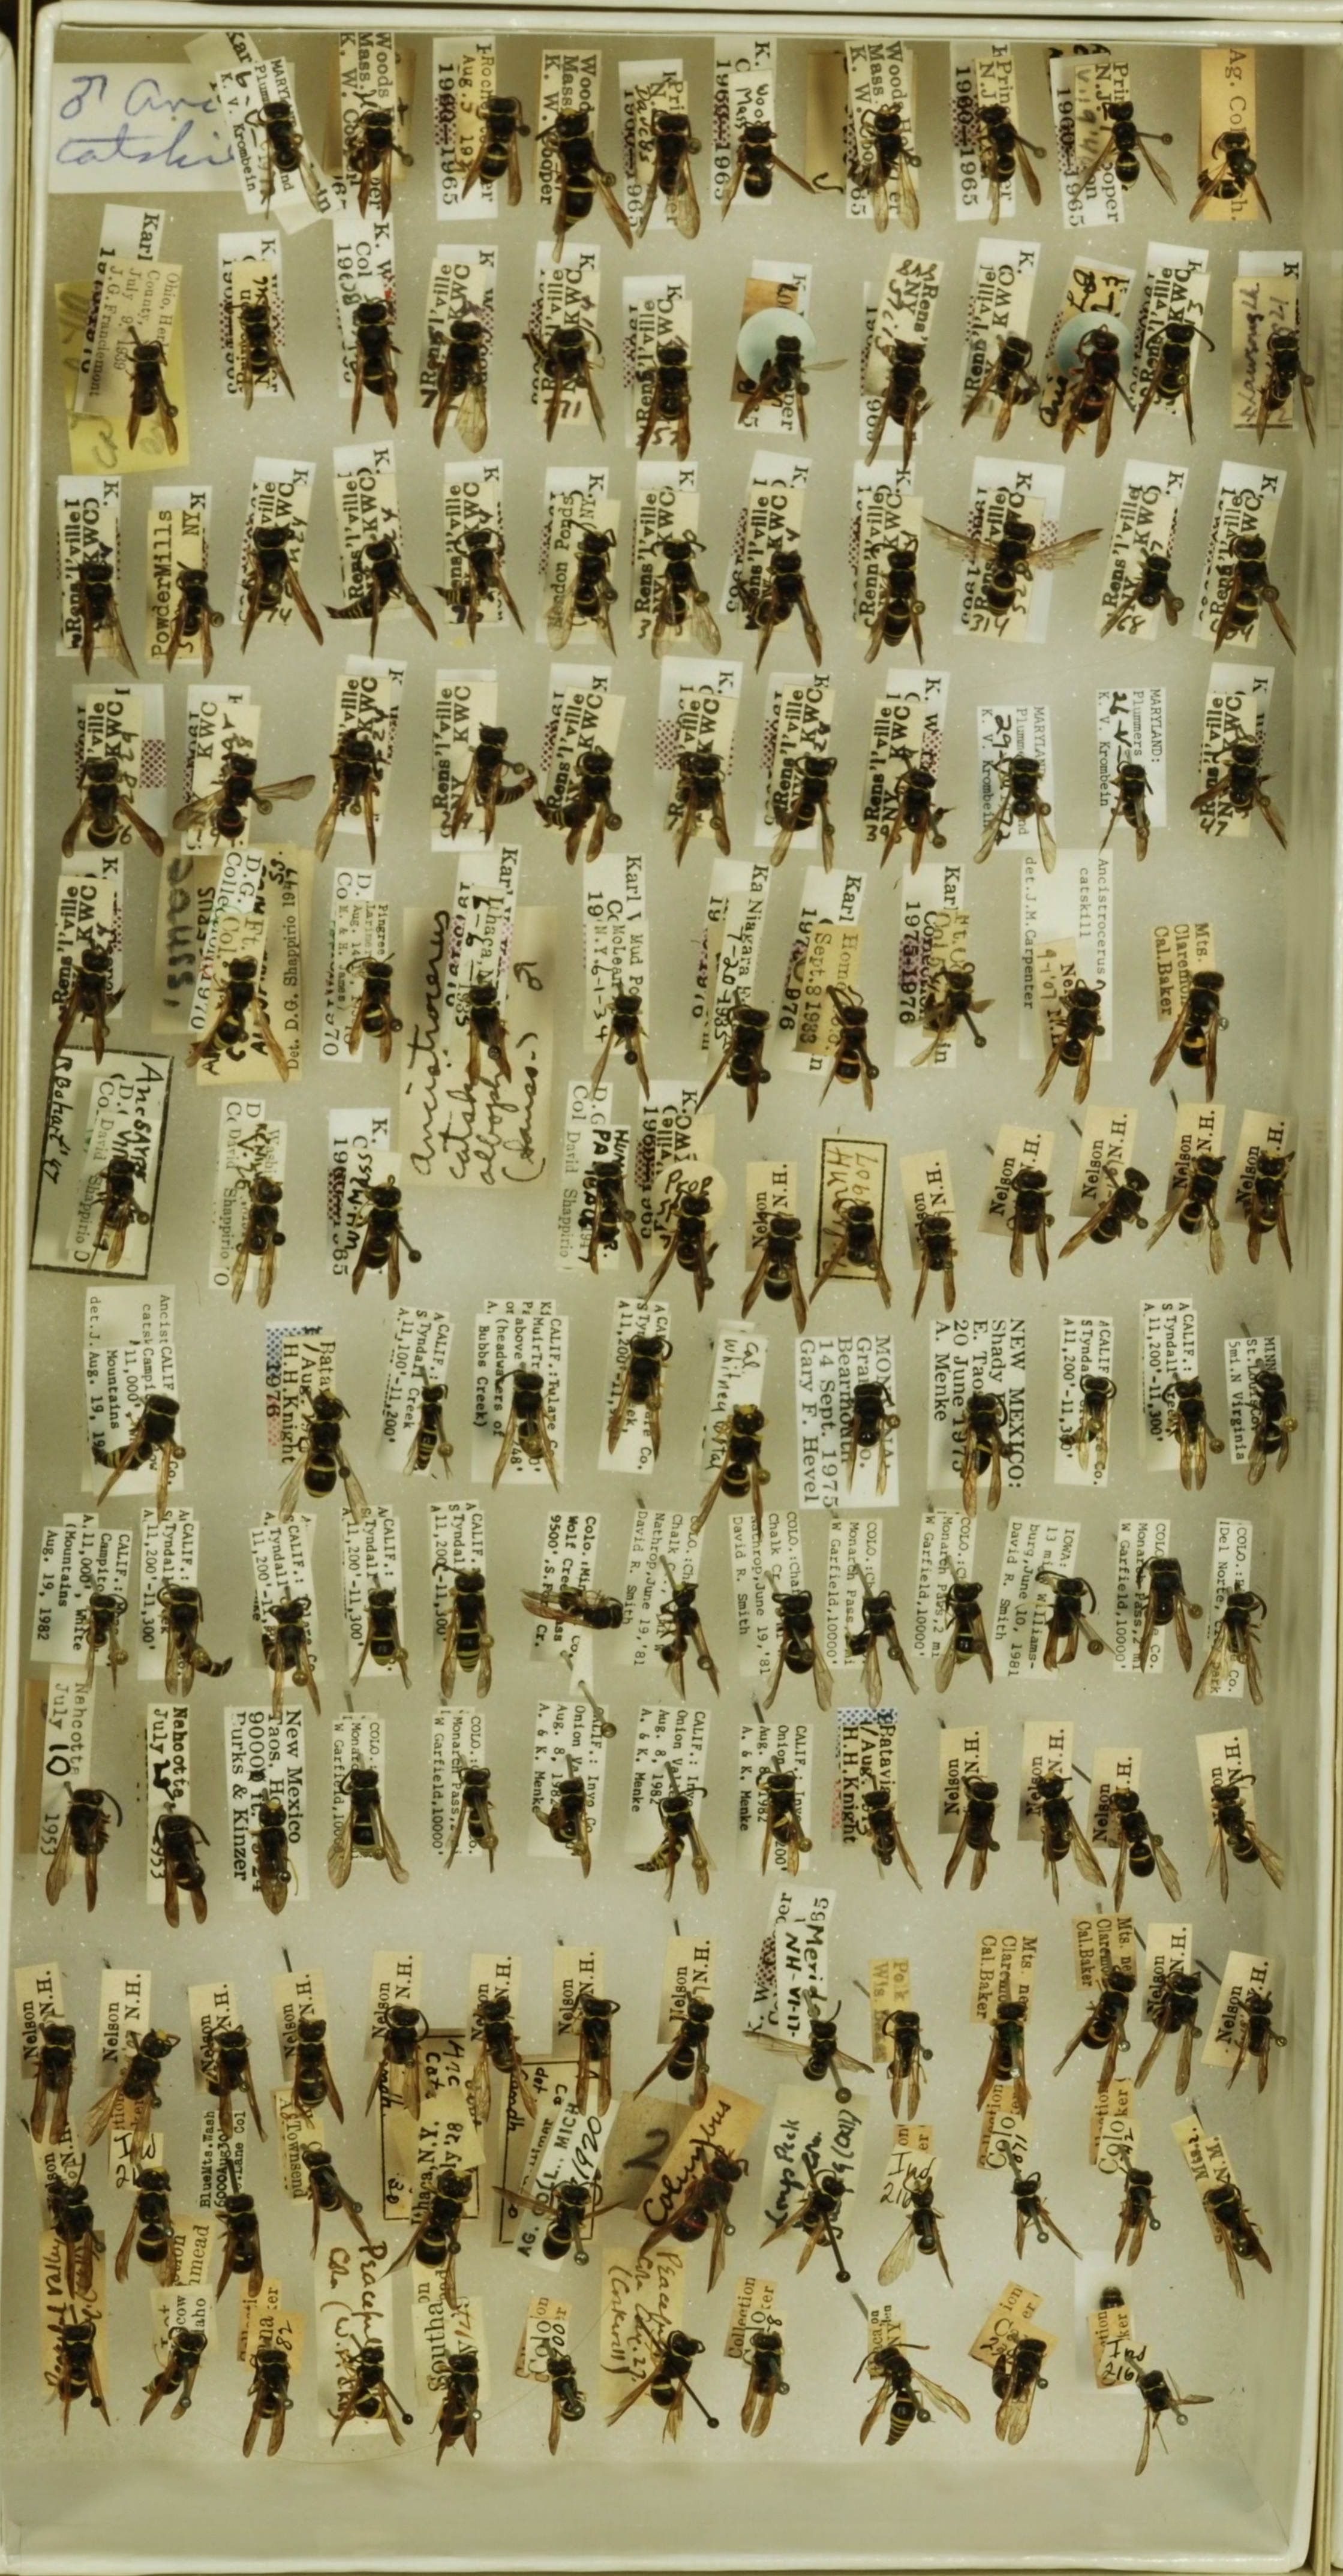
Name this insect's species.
Ancistrocerus catskill
